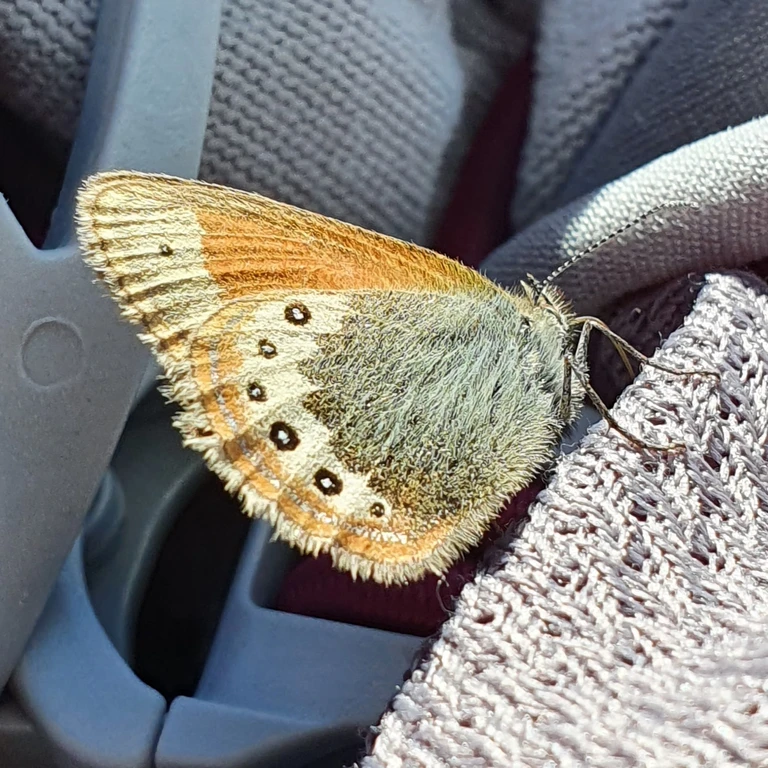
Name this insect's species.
Coenonympha gardetta
